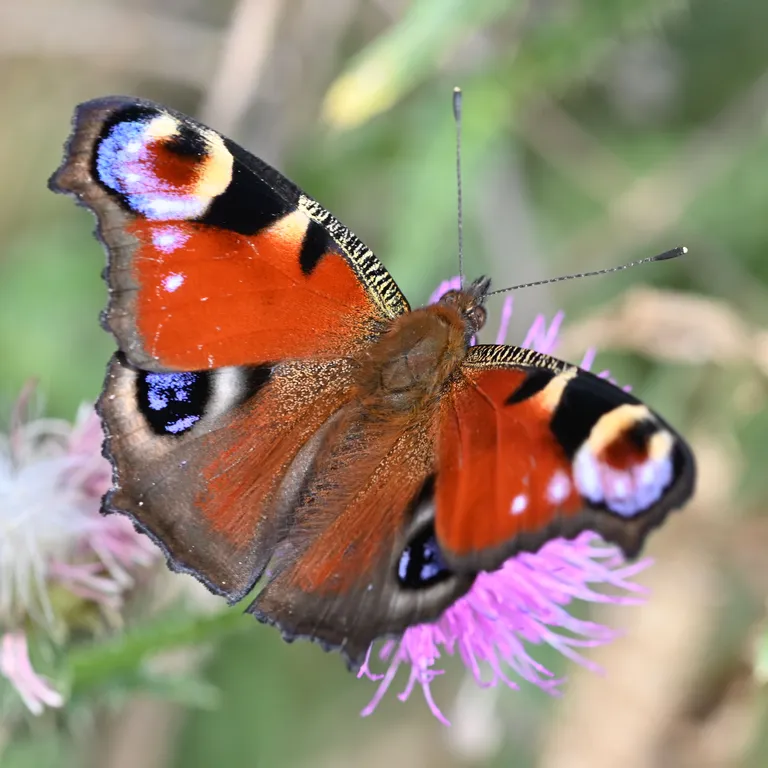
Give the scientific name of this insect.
Aglais io
